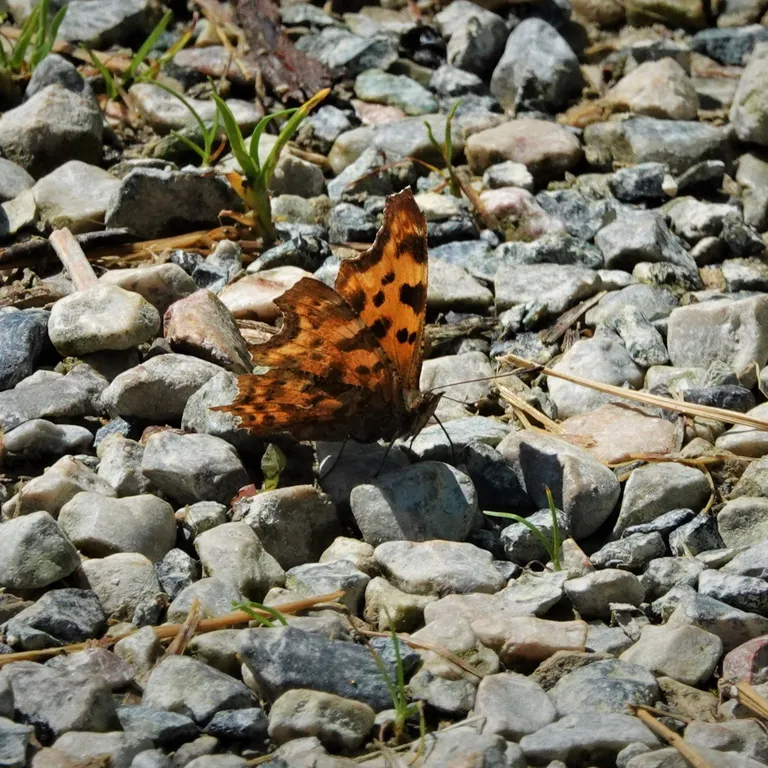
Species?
Polygonia c-album
